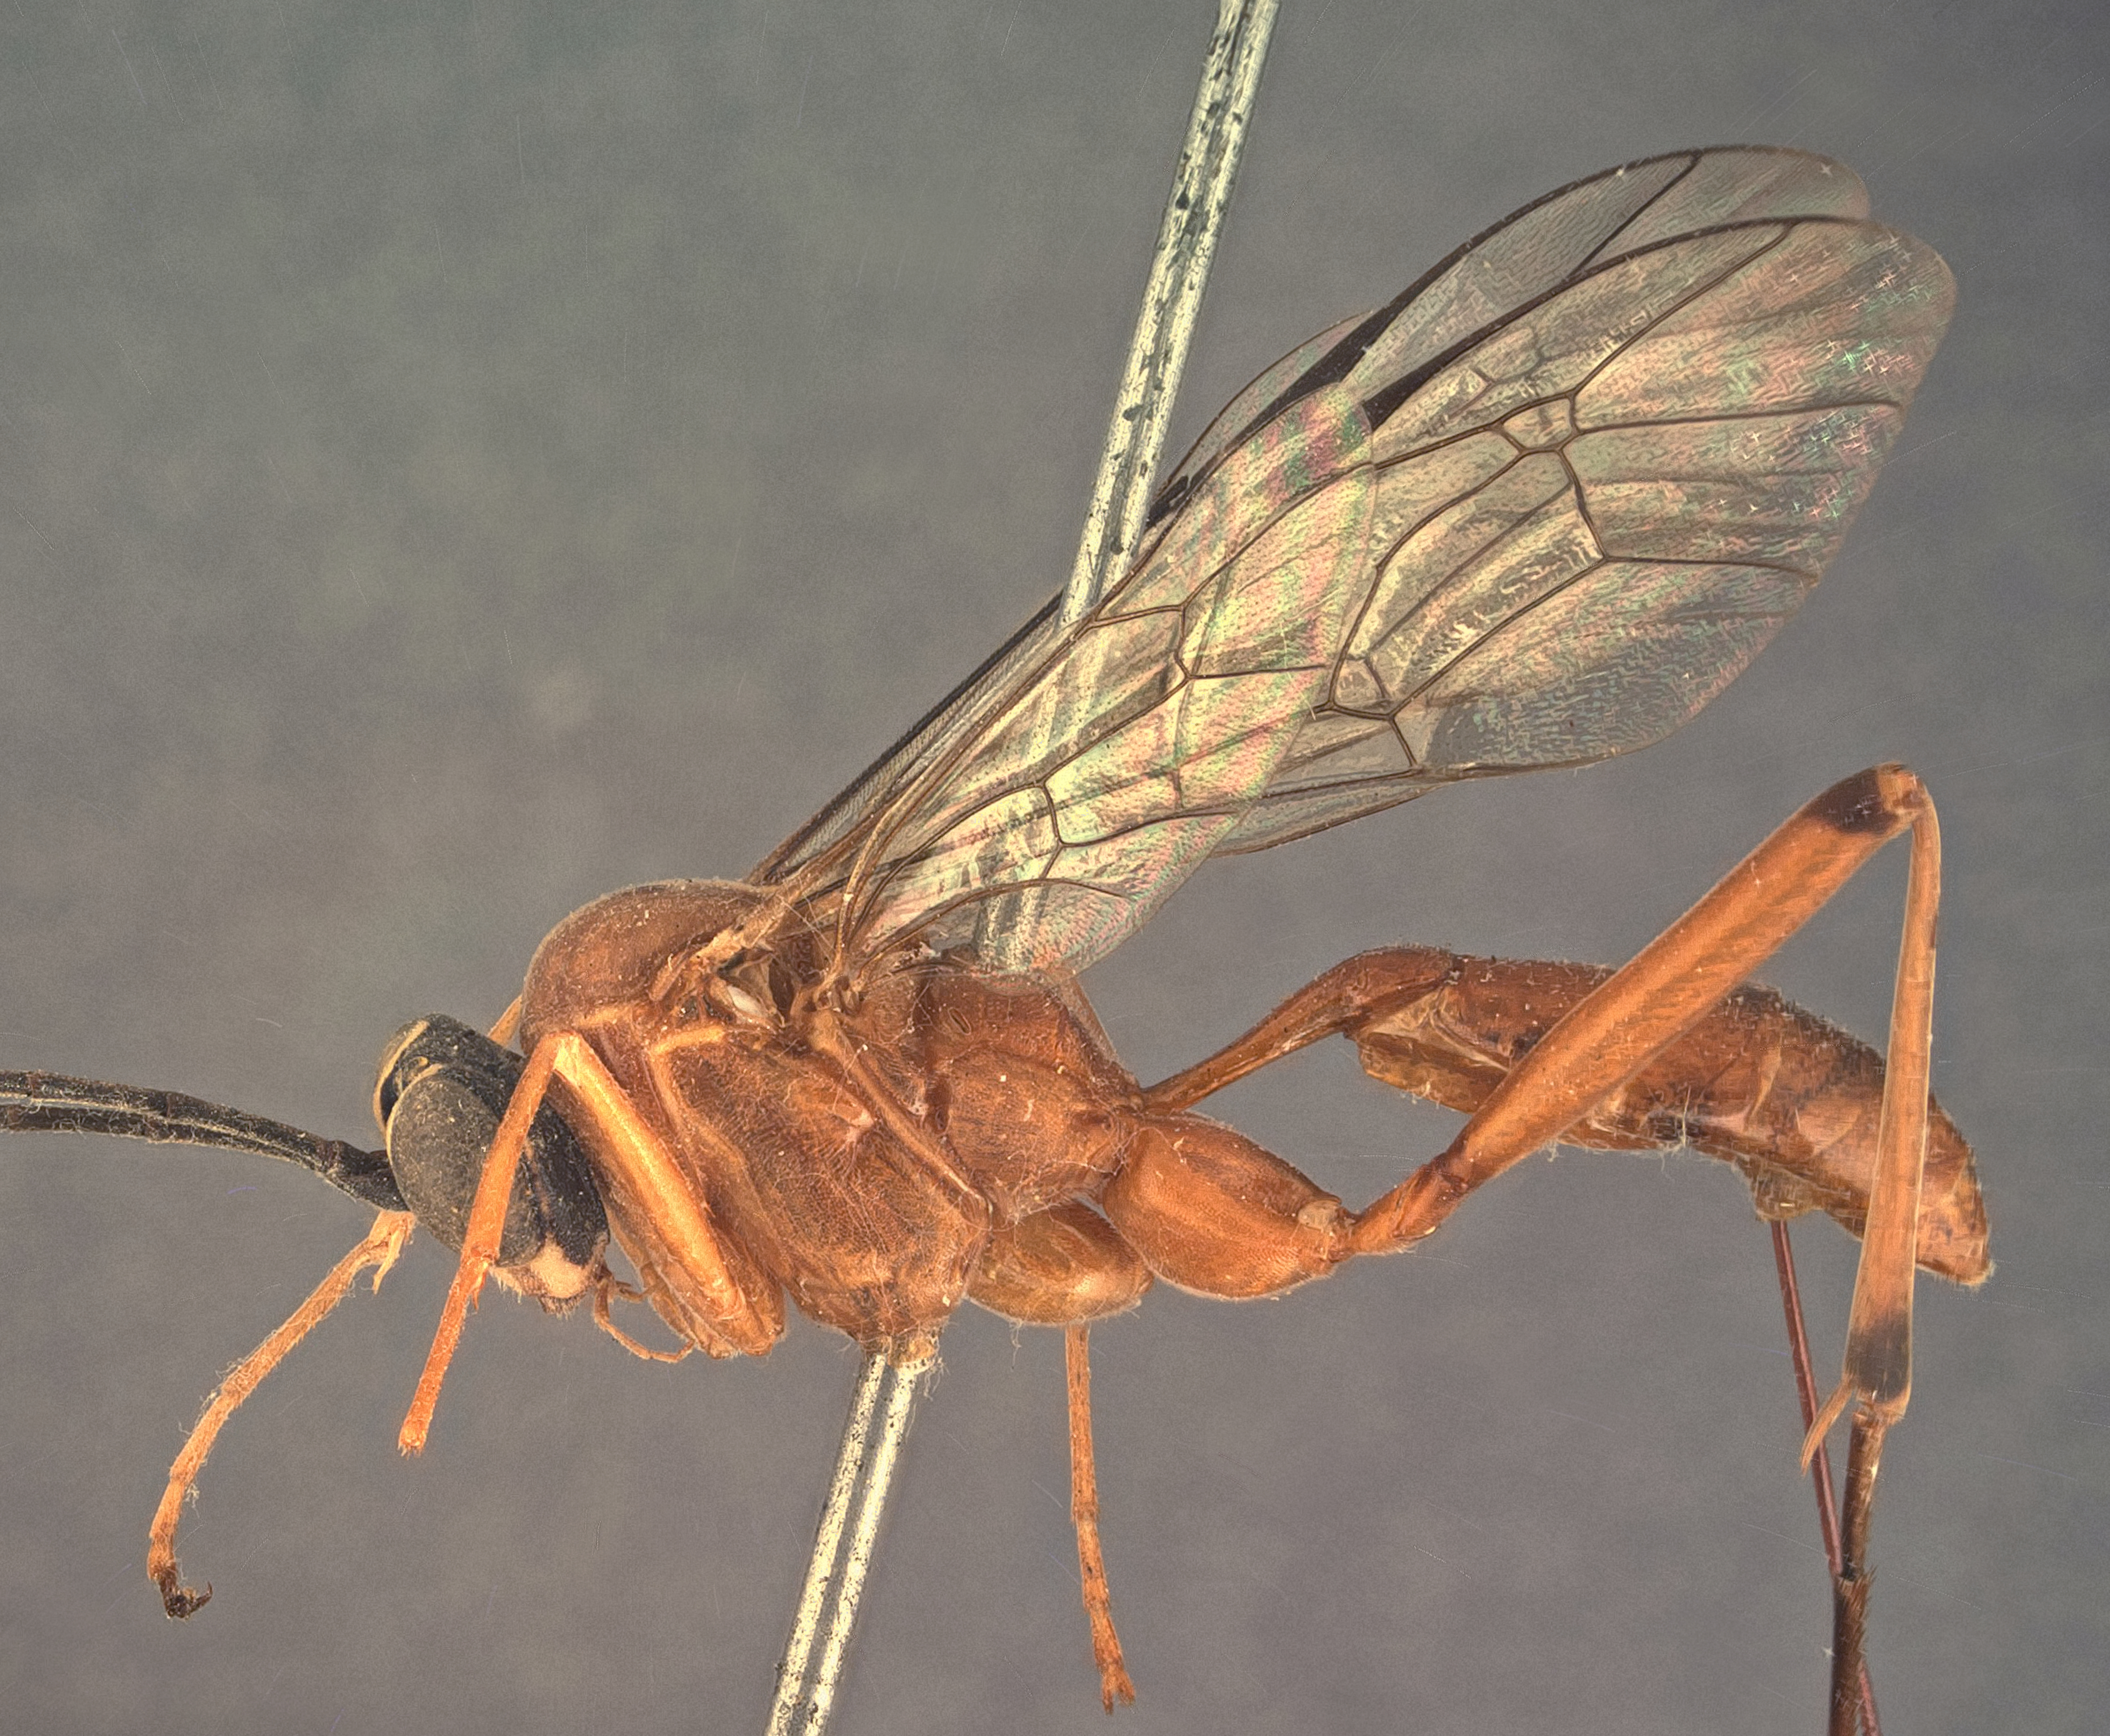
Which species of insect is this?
Ceratomansa prima
